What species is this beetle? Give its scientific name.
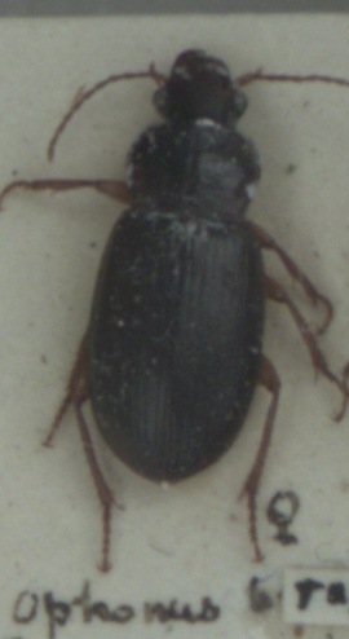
Ophonus schaubergerianus
